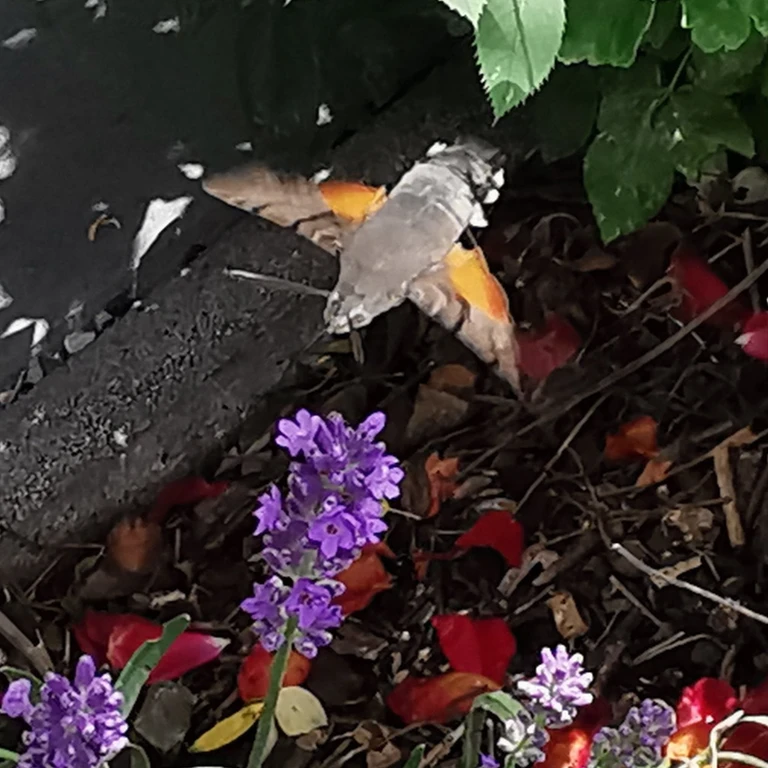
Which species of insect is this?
Macroglossum stellatarum
